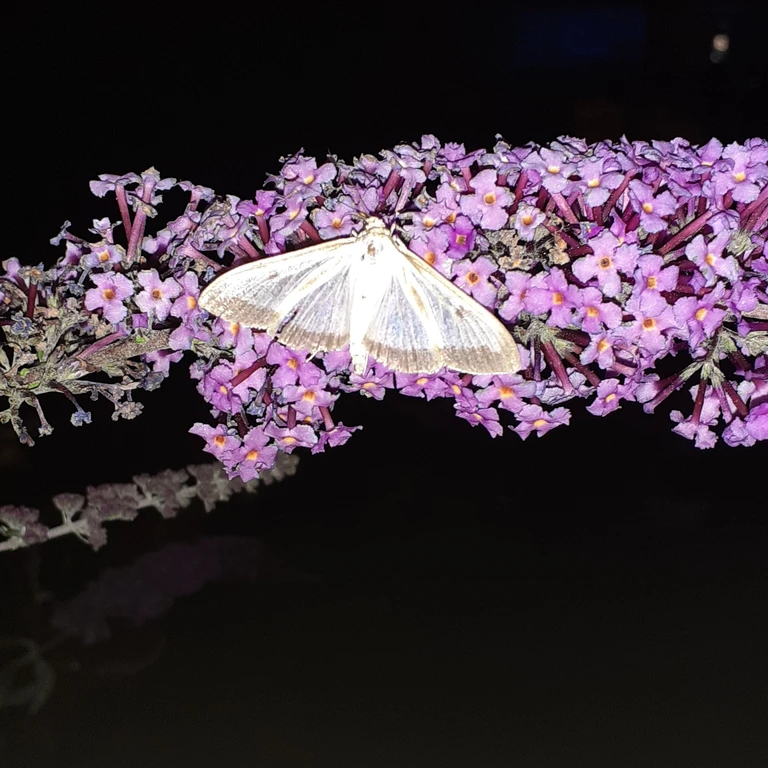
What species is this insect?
Cydalima perspectalis
